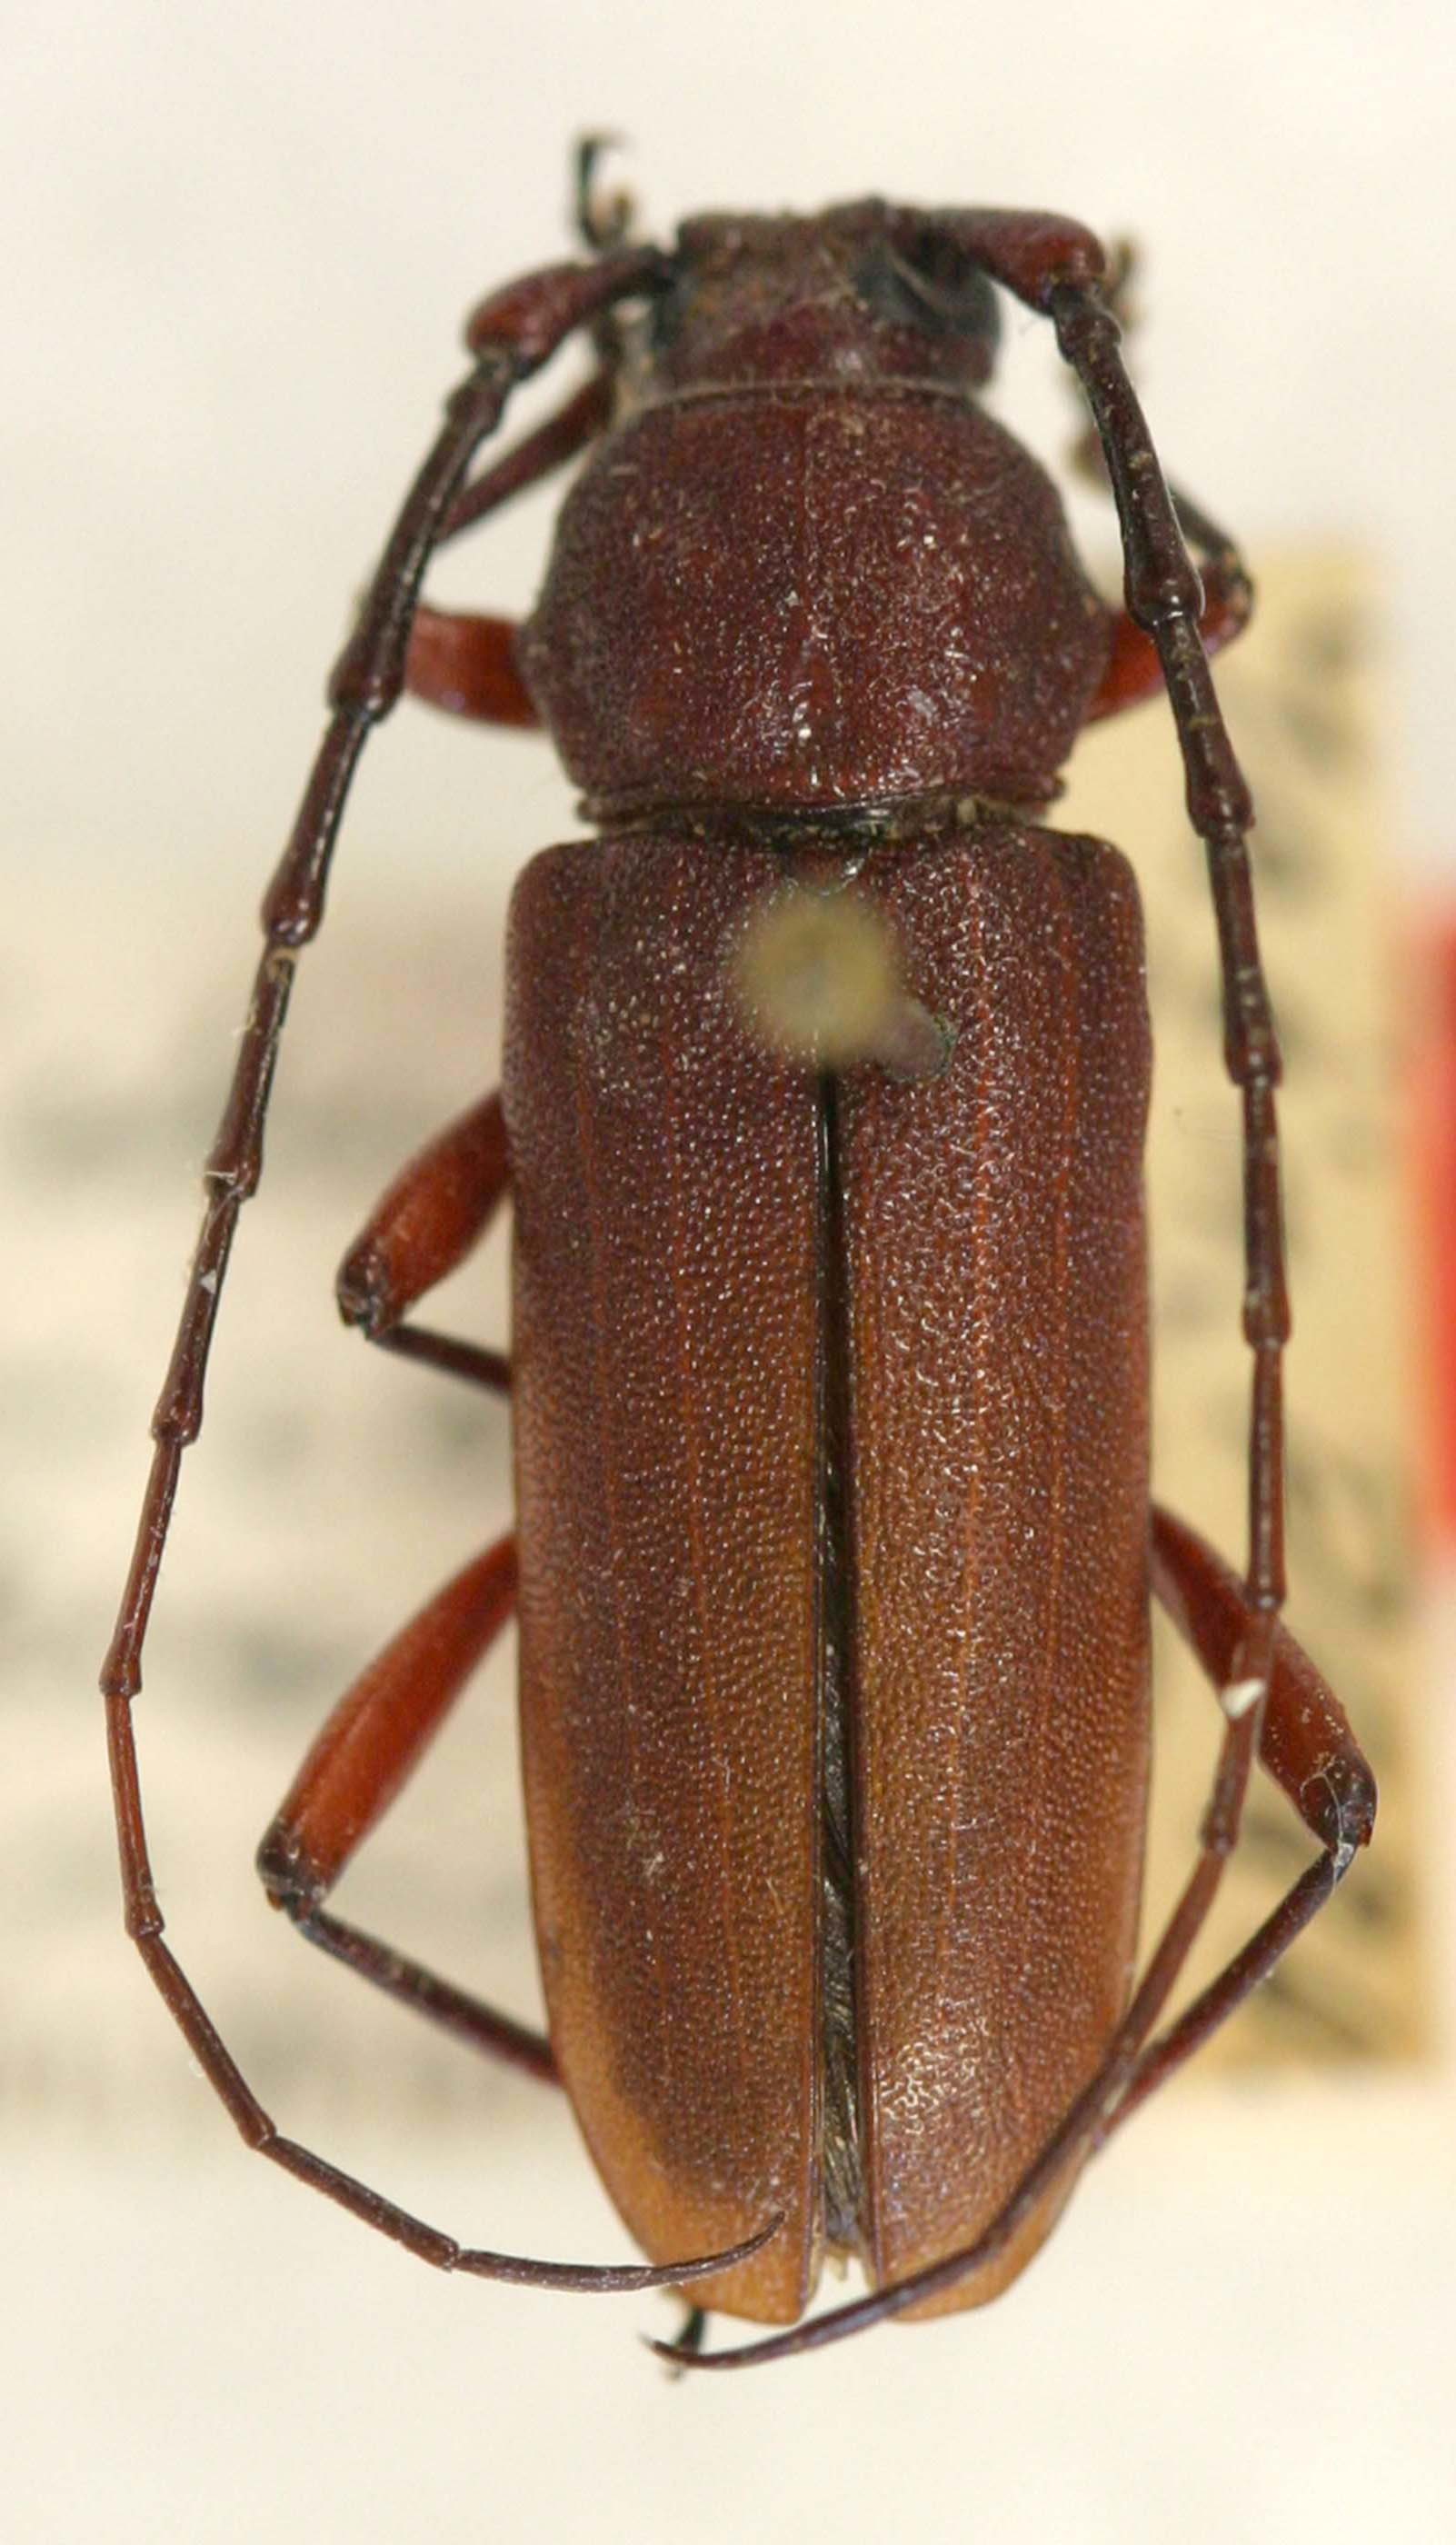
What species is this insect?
Weyrauchia viridimicans
